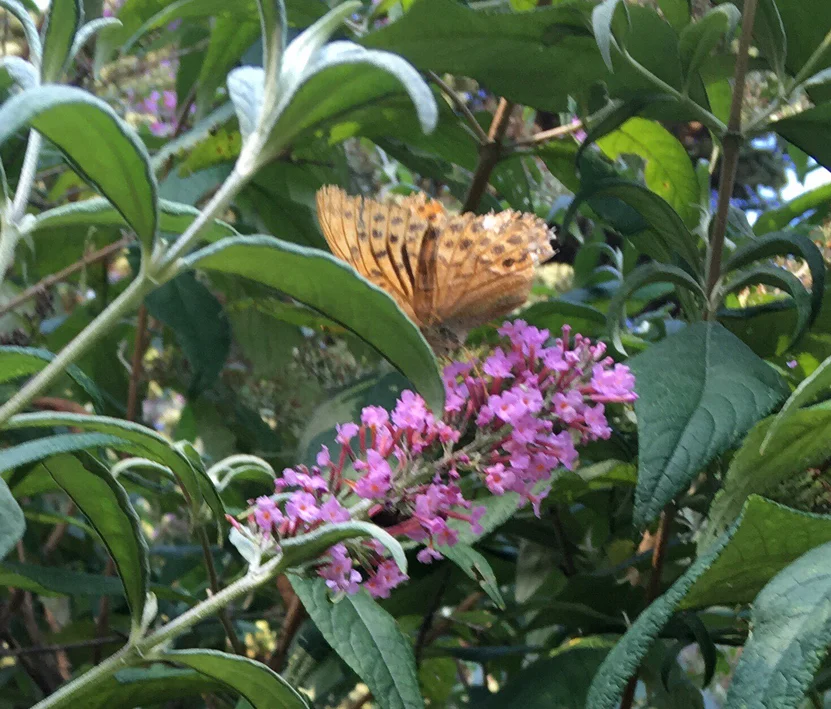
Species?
Argynnis paphia
